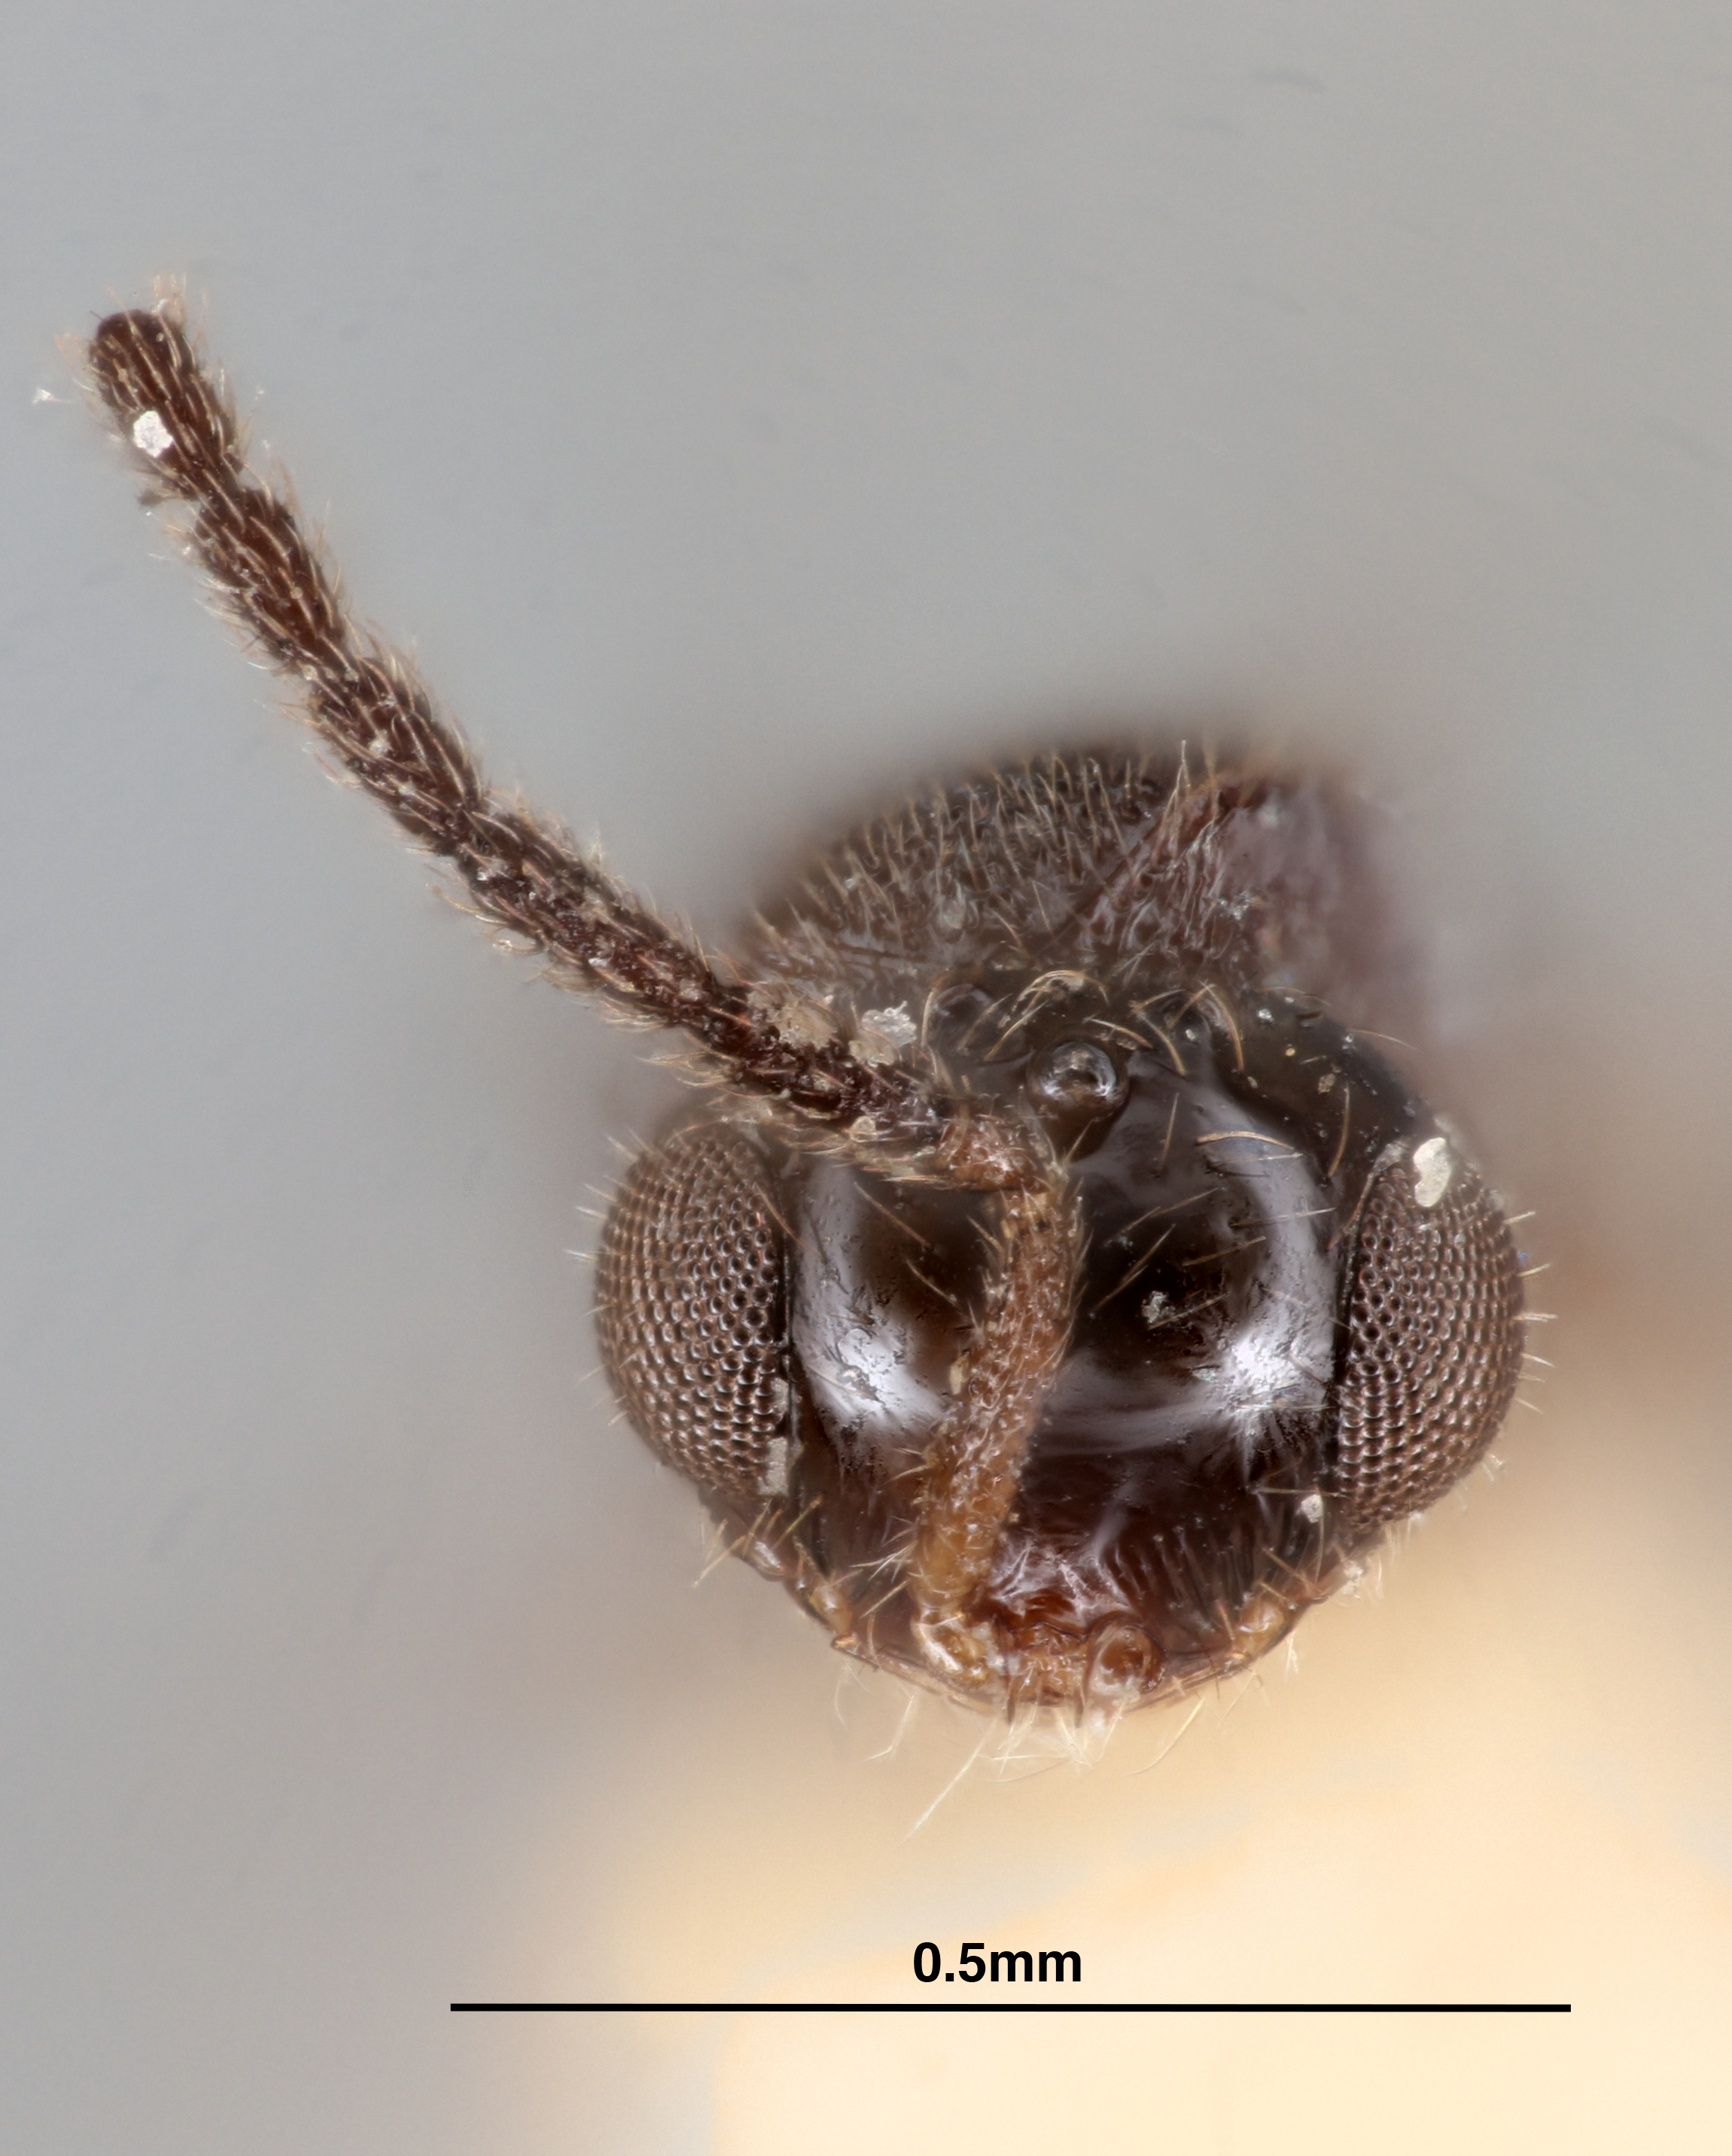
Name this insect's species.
Trimorus ponmudiensis
